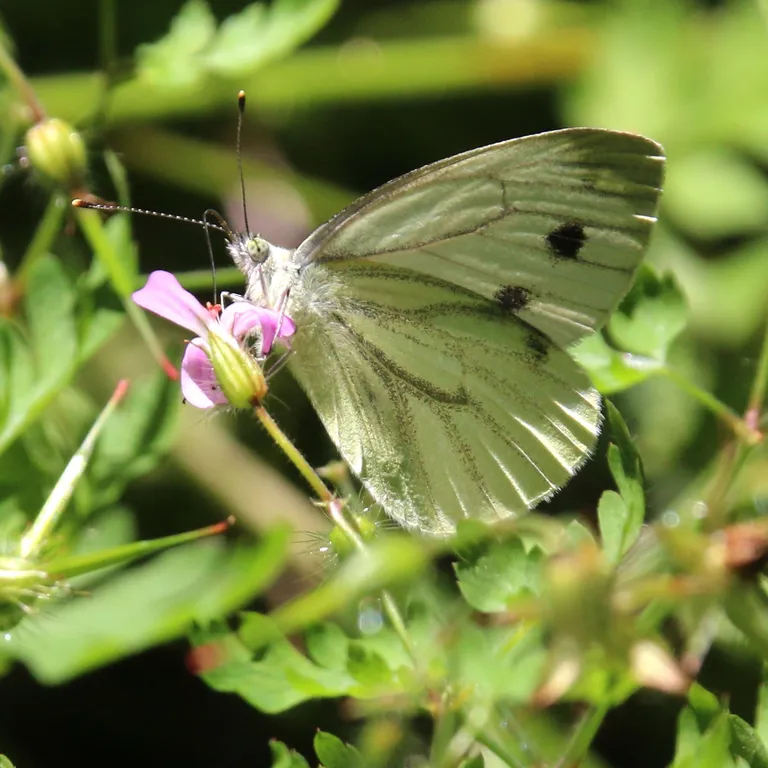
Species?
Pieris napi
